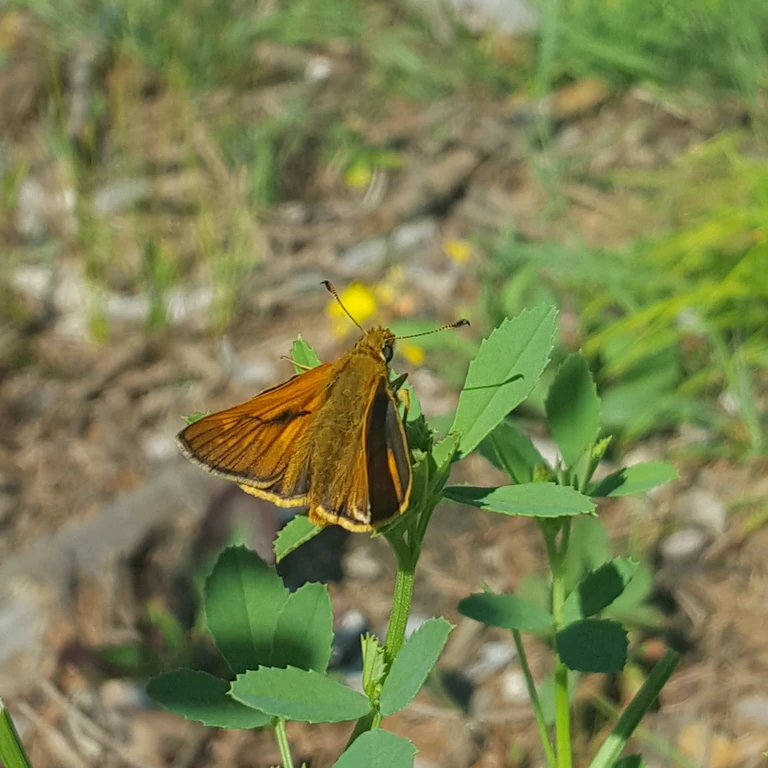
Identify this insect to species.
Ochlodes sylvanus (also Ochlodes venata)
